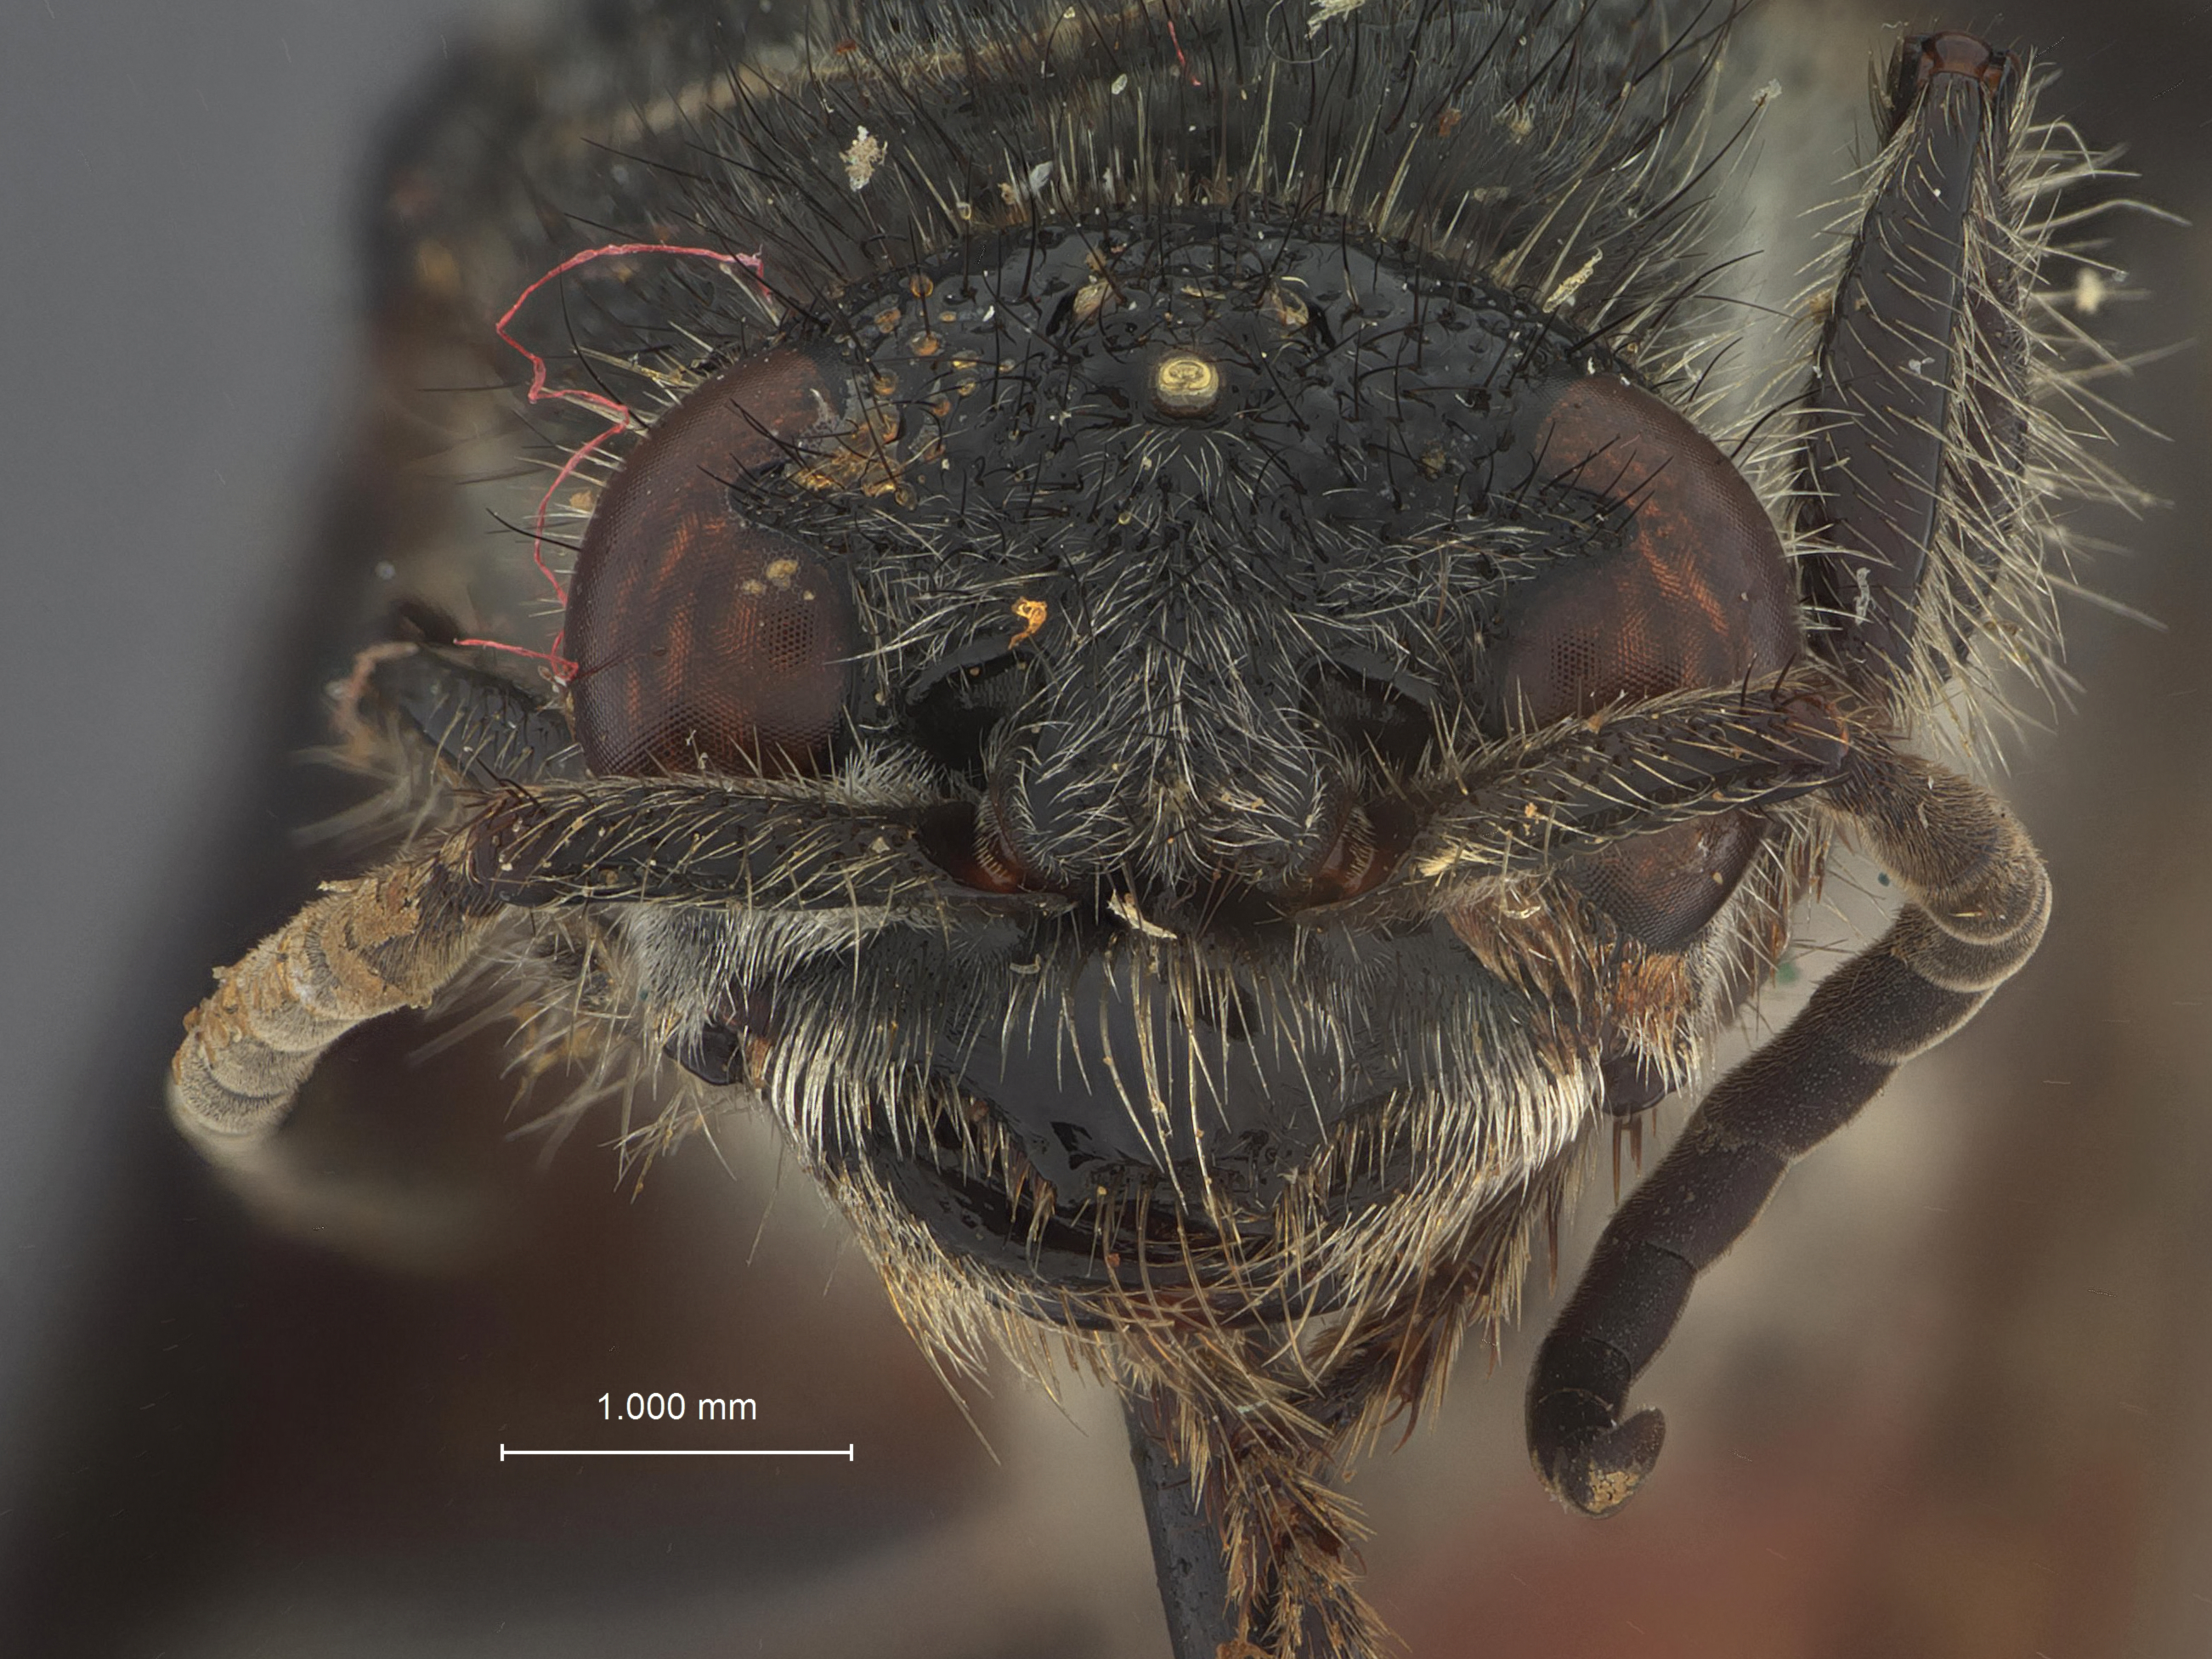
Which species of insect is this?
Timulla eremita
